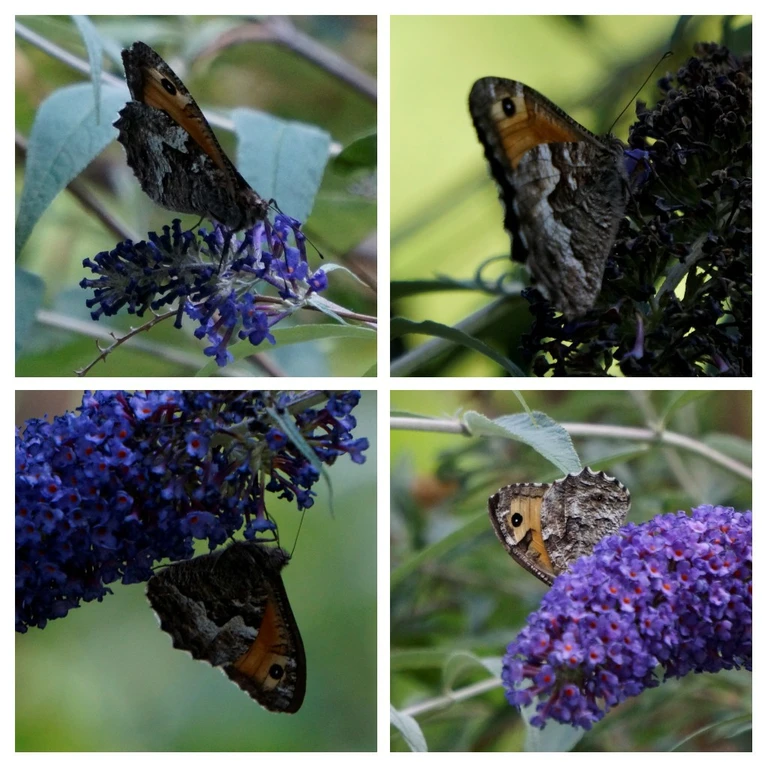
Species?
Hipparchia semele
